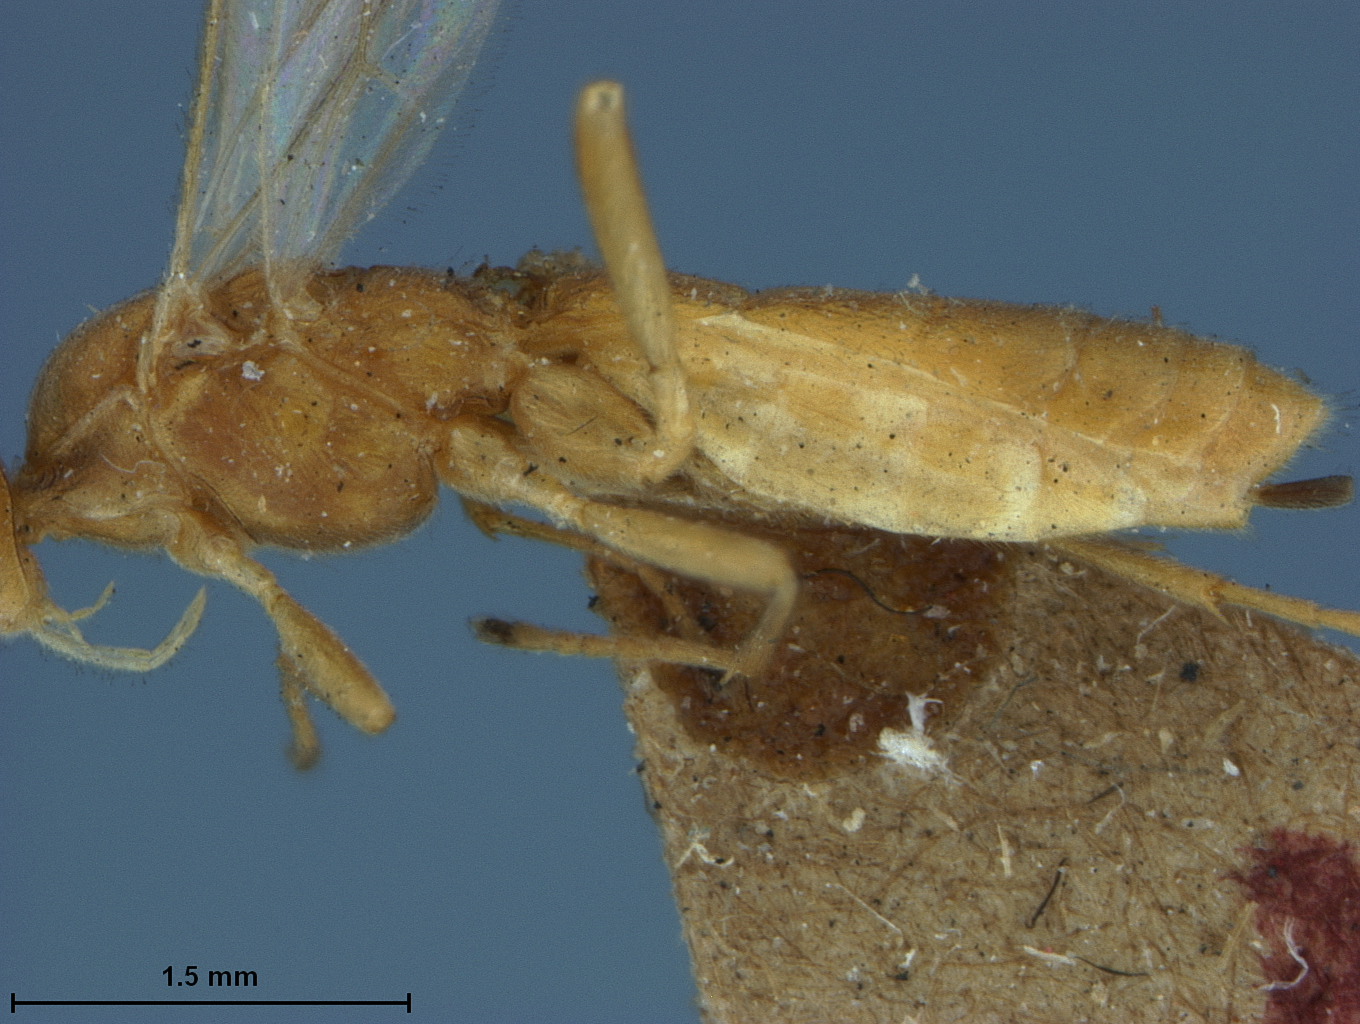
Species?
Rhogas nolaphanae
